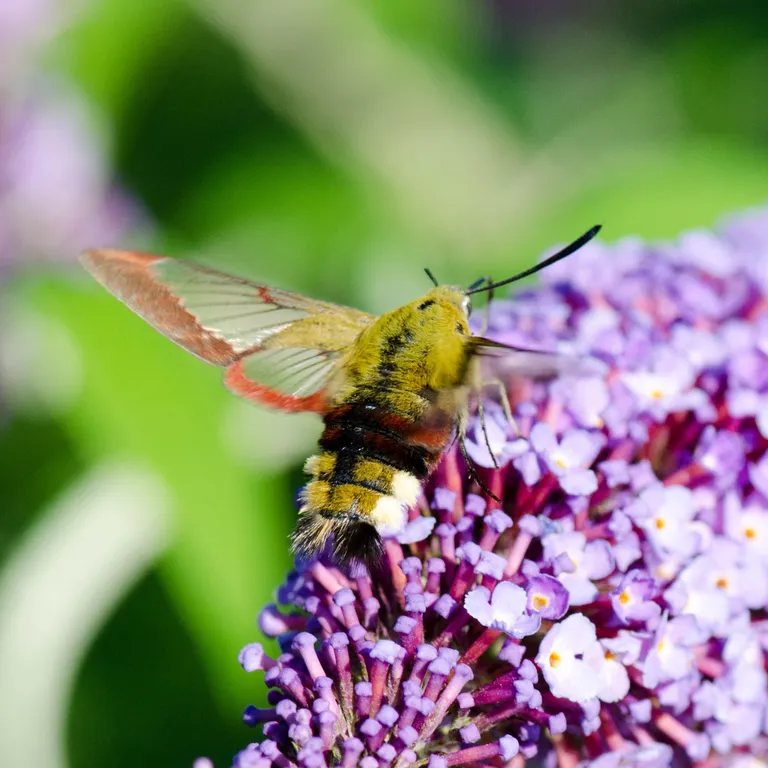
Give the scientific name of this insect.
Hemaris fuciformis
